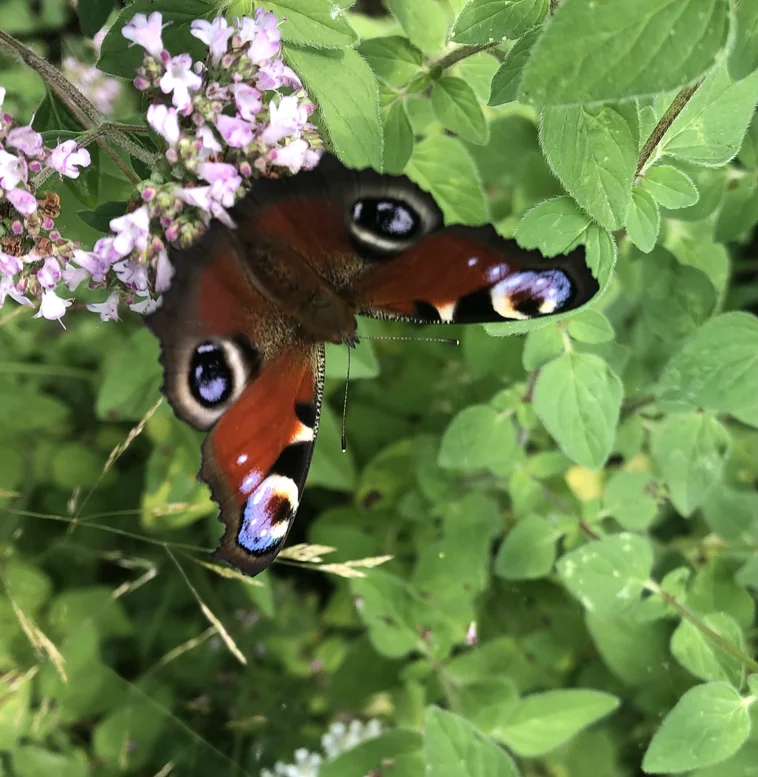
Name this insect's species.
Aglais io
